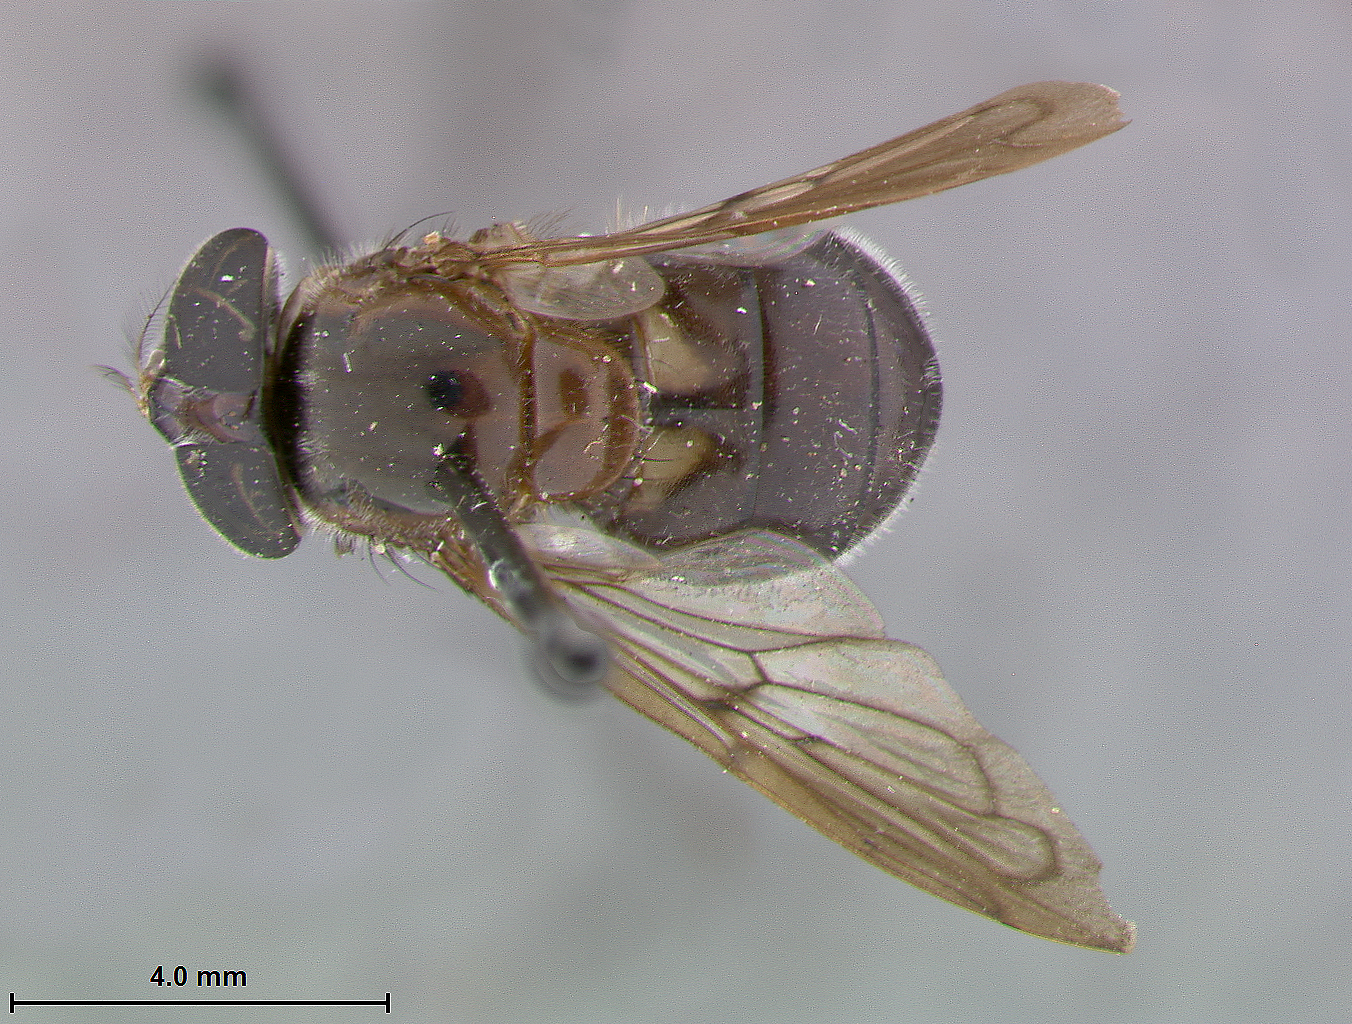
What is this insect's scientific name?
Volucella punctigena
